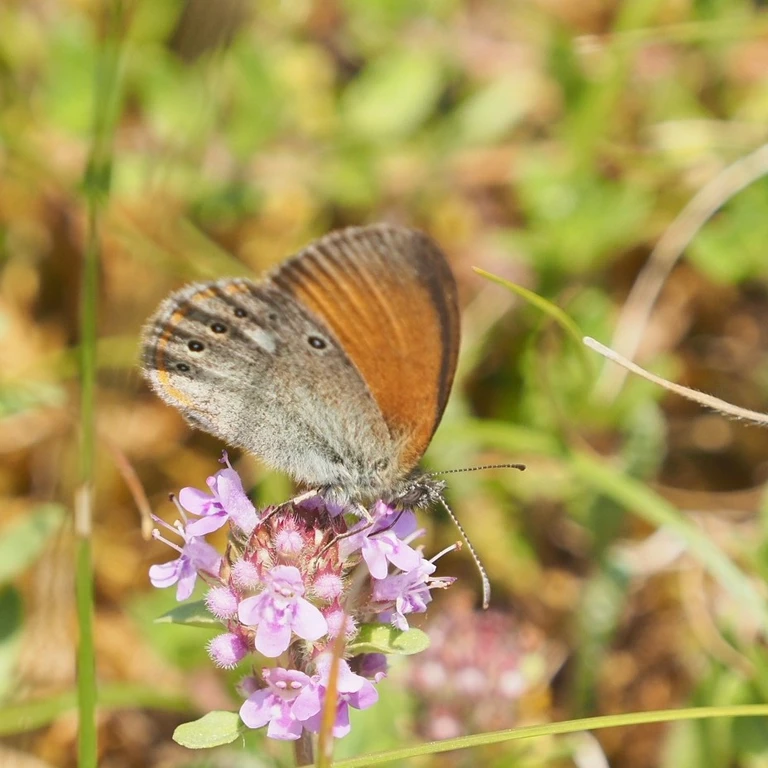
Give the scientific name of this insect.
Coenonympha glycerion (also Coenonympha iphis)
